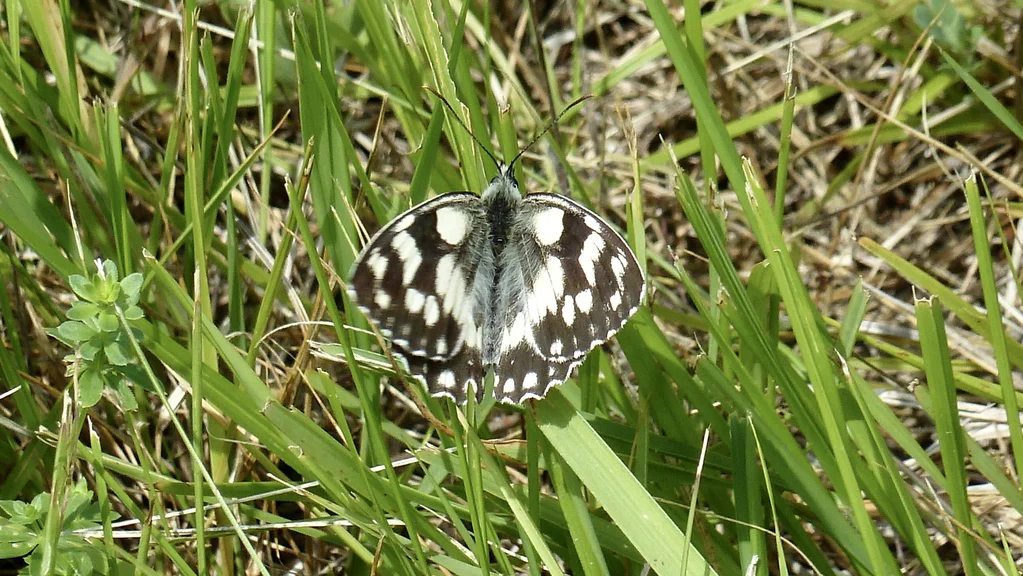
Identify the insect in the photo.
Melanargia galathea
